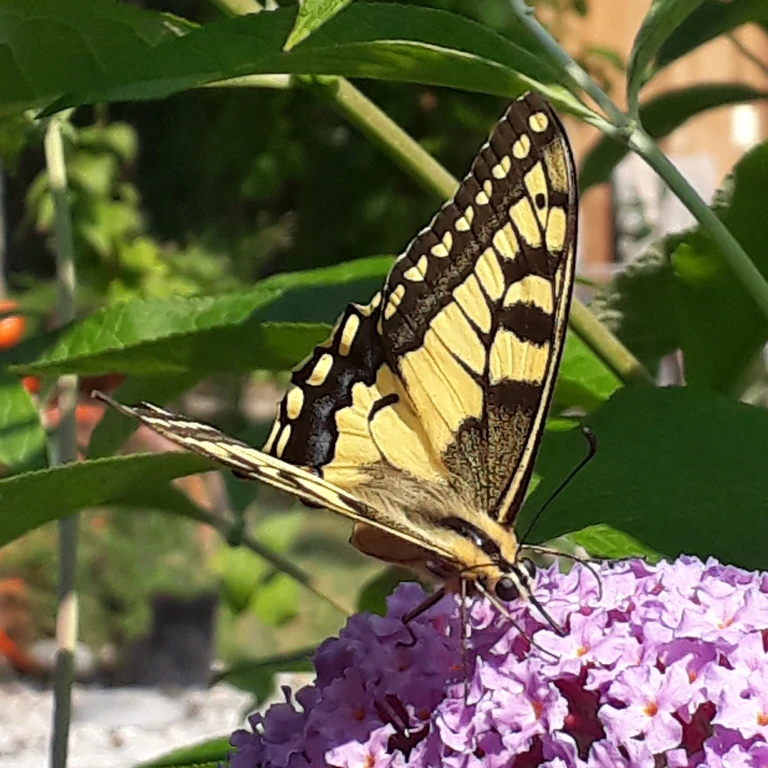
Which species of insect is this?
Papilio machaon
